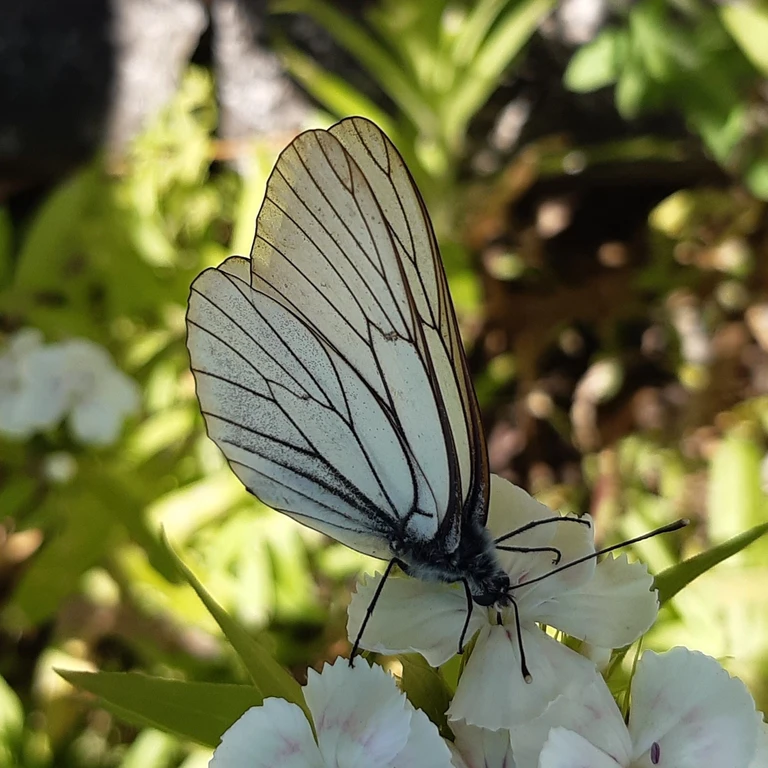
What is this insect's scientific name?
Aporia crataegi
